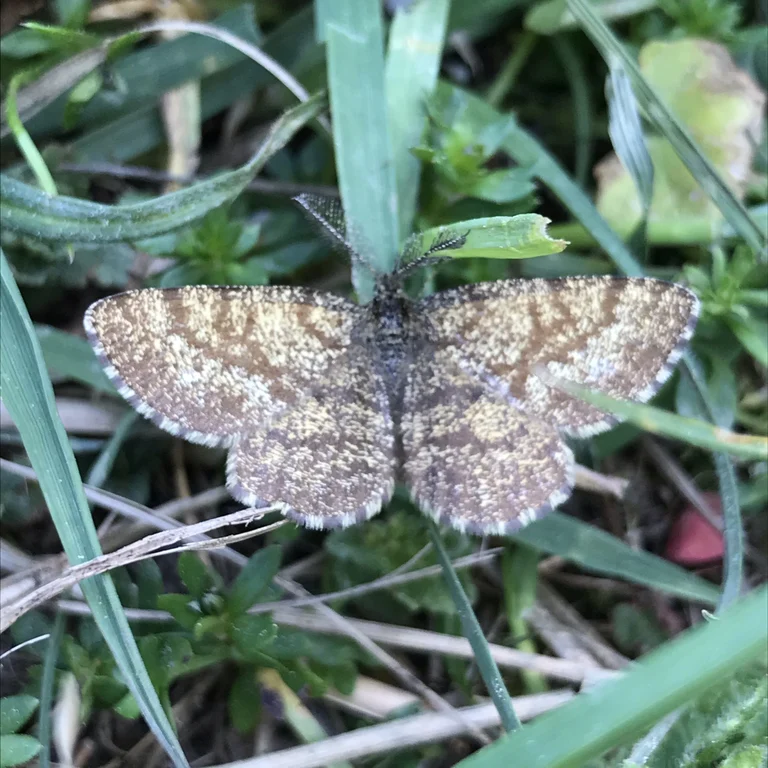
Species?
Ematurga atomaria
